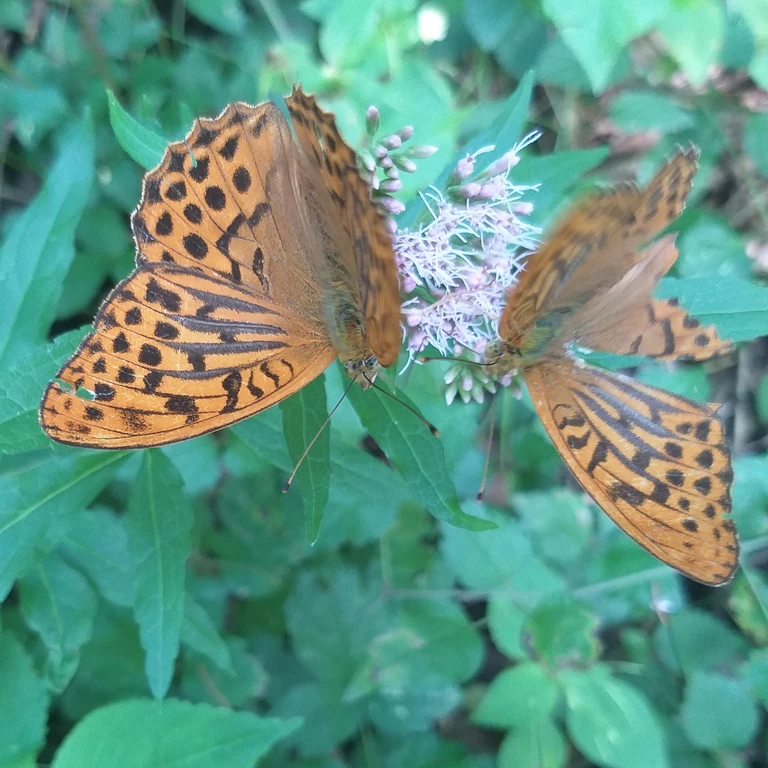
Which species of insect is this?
Argynnis paphia
